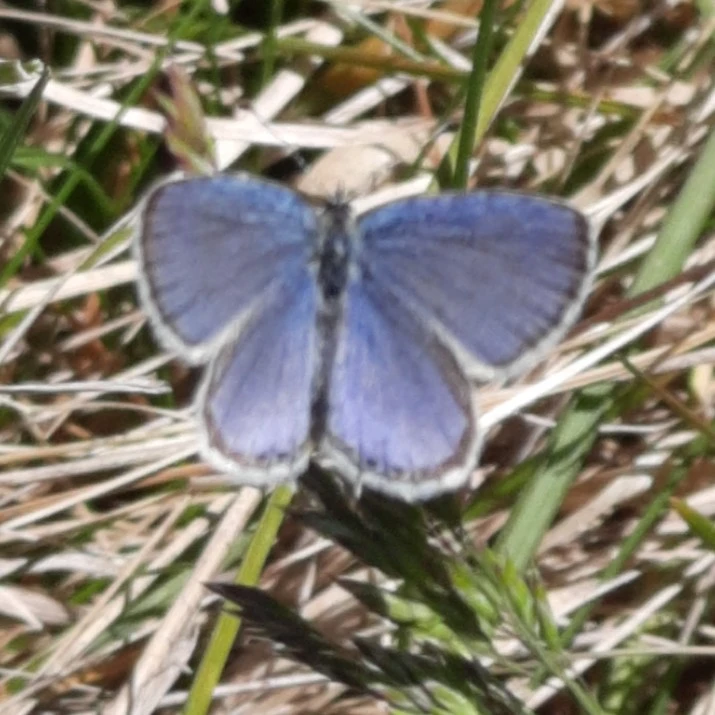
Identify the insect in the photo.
Cupido argiades (also Elkalyce argiades)
